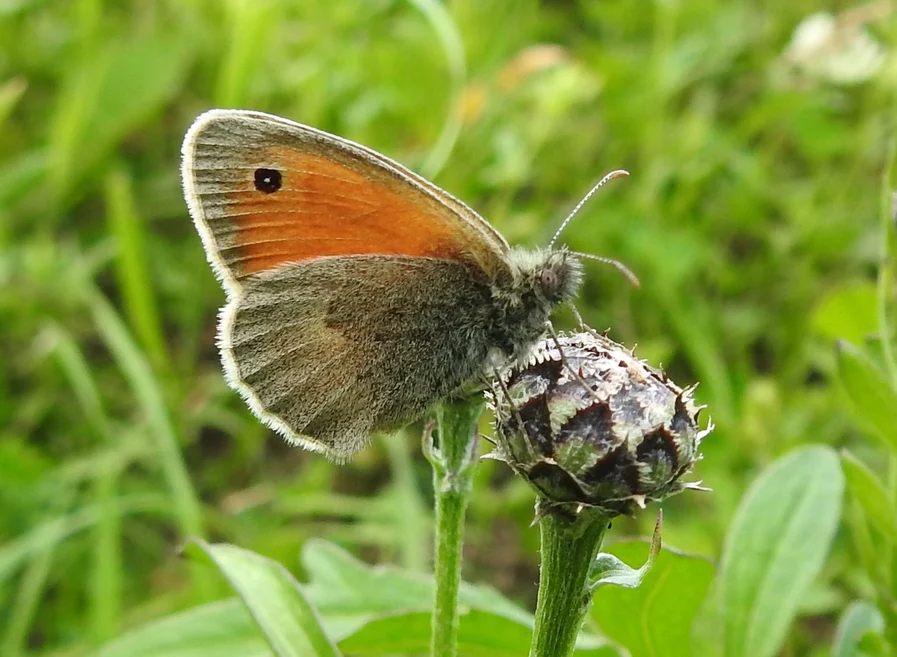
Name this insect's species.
Coenonympha pamphilus
